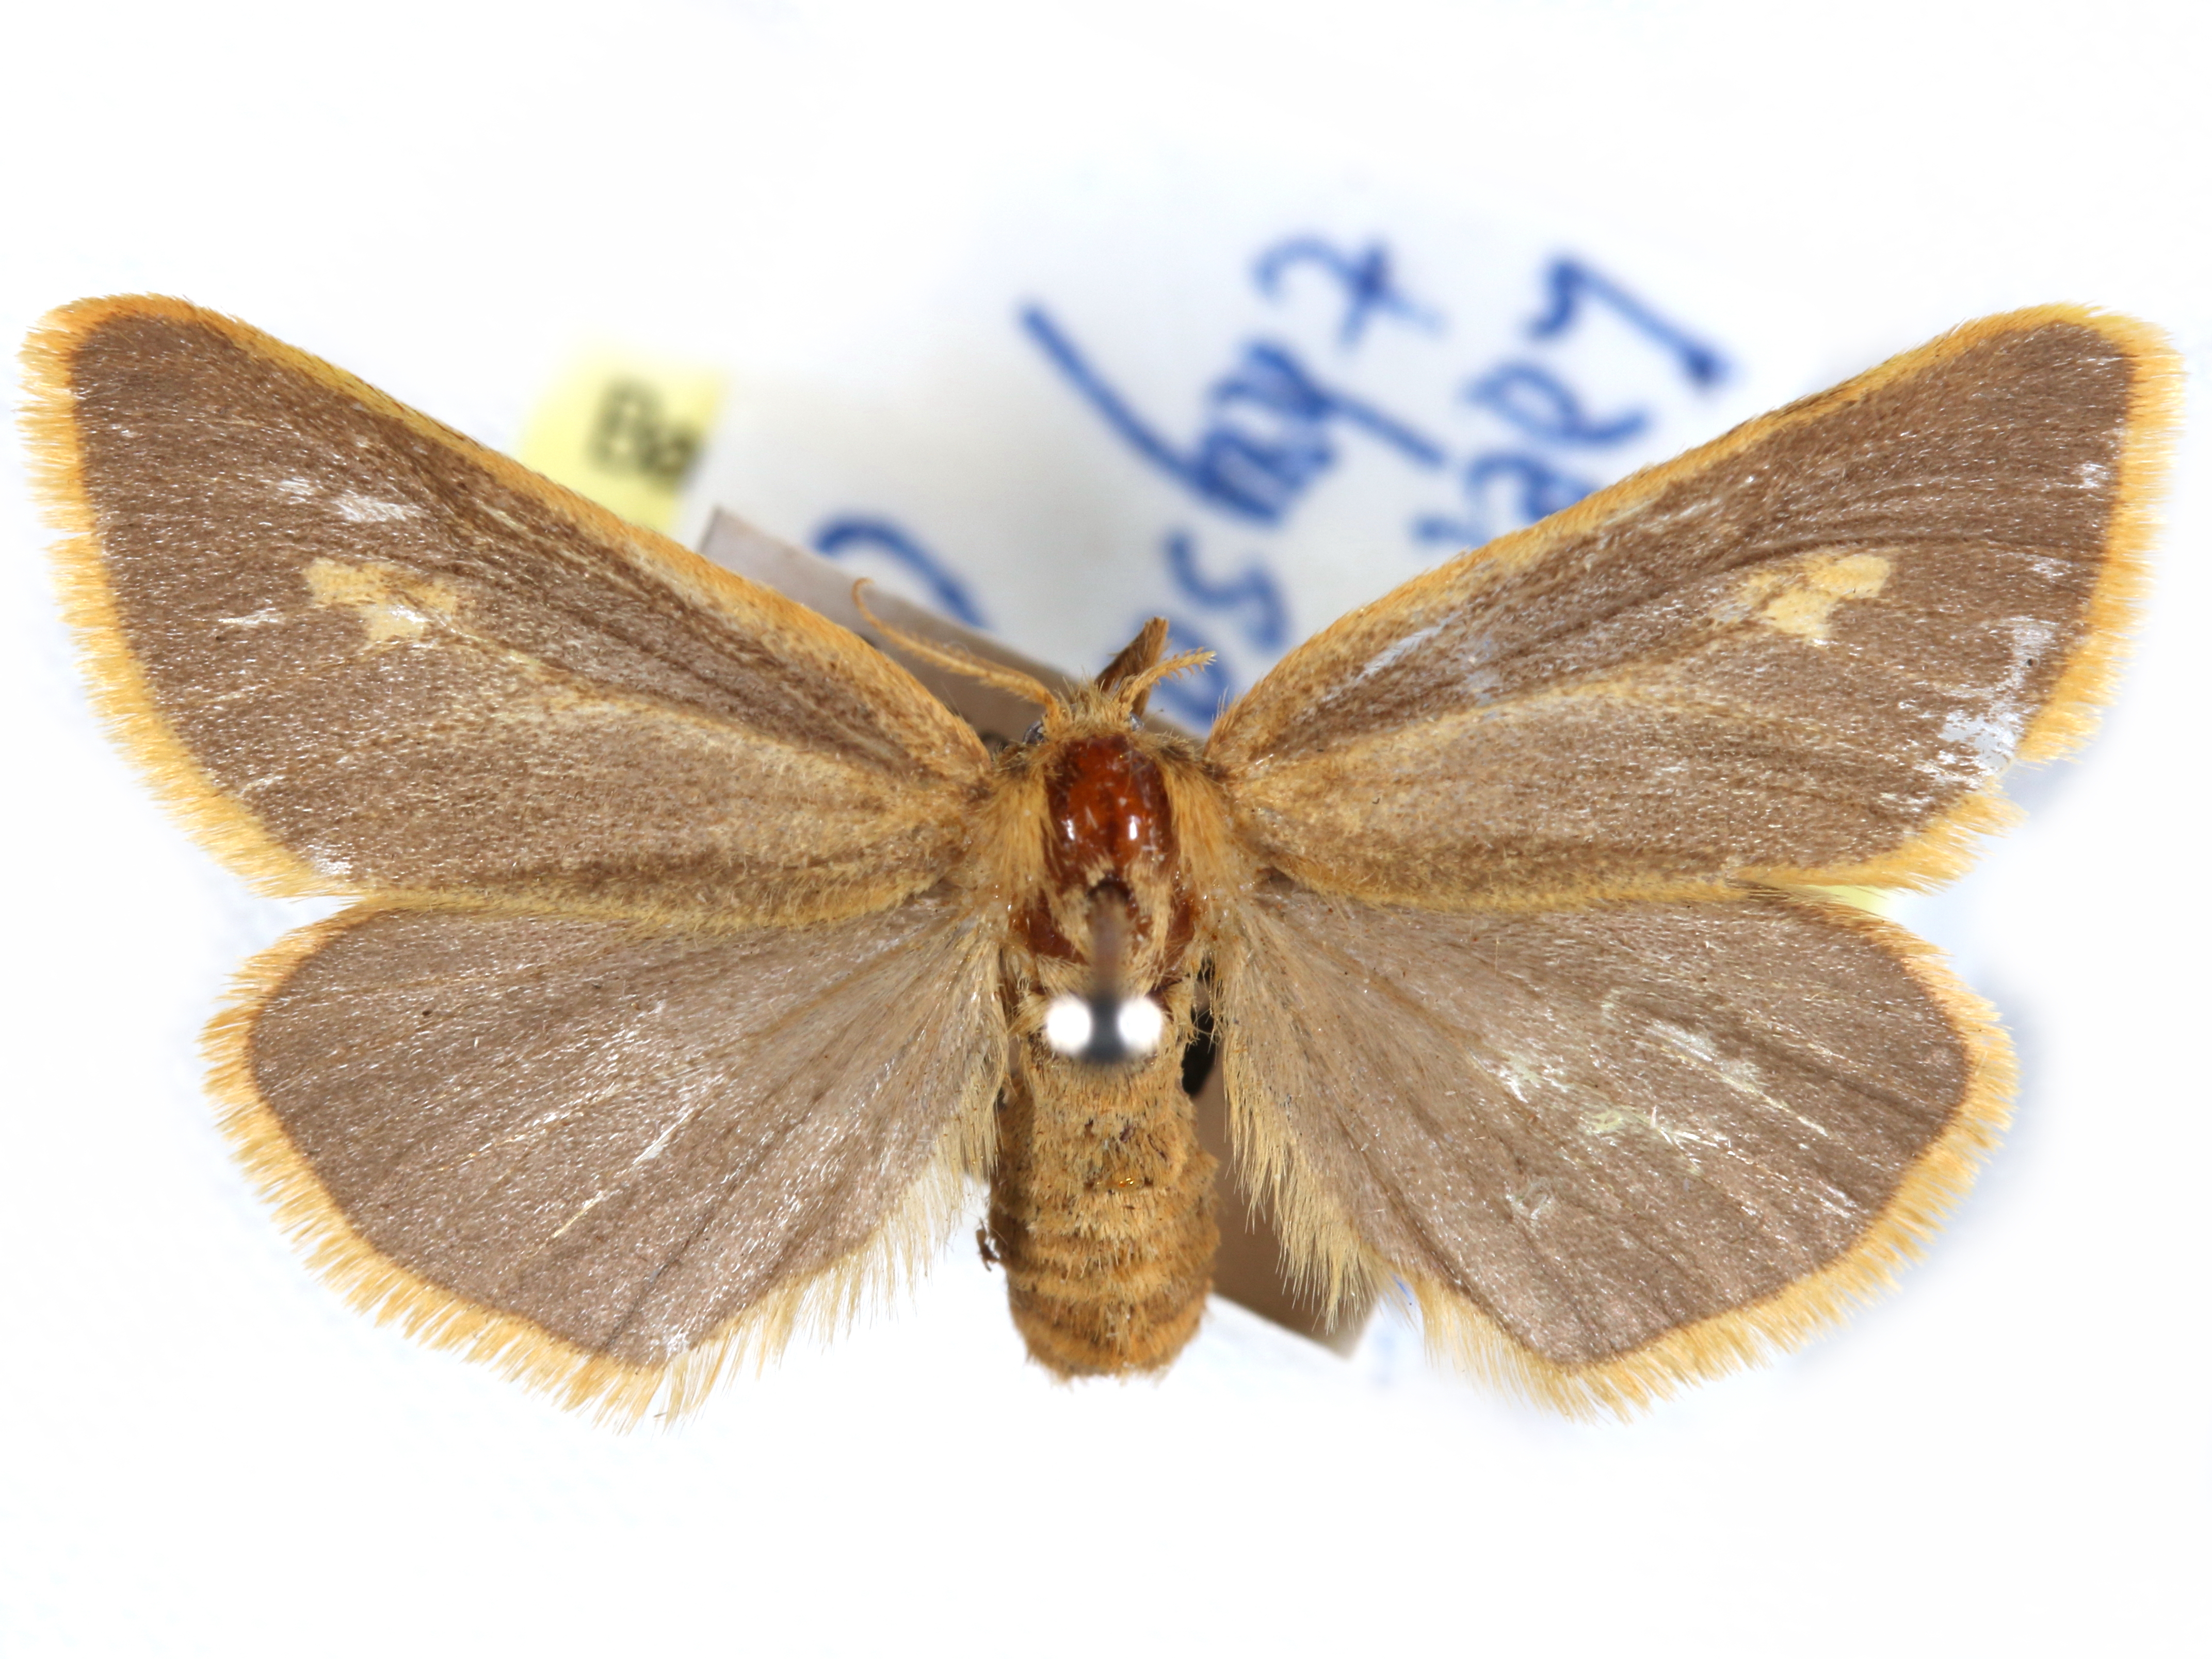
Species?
Laelioproctis thysanota
